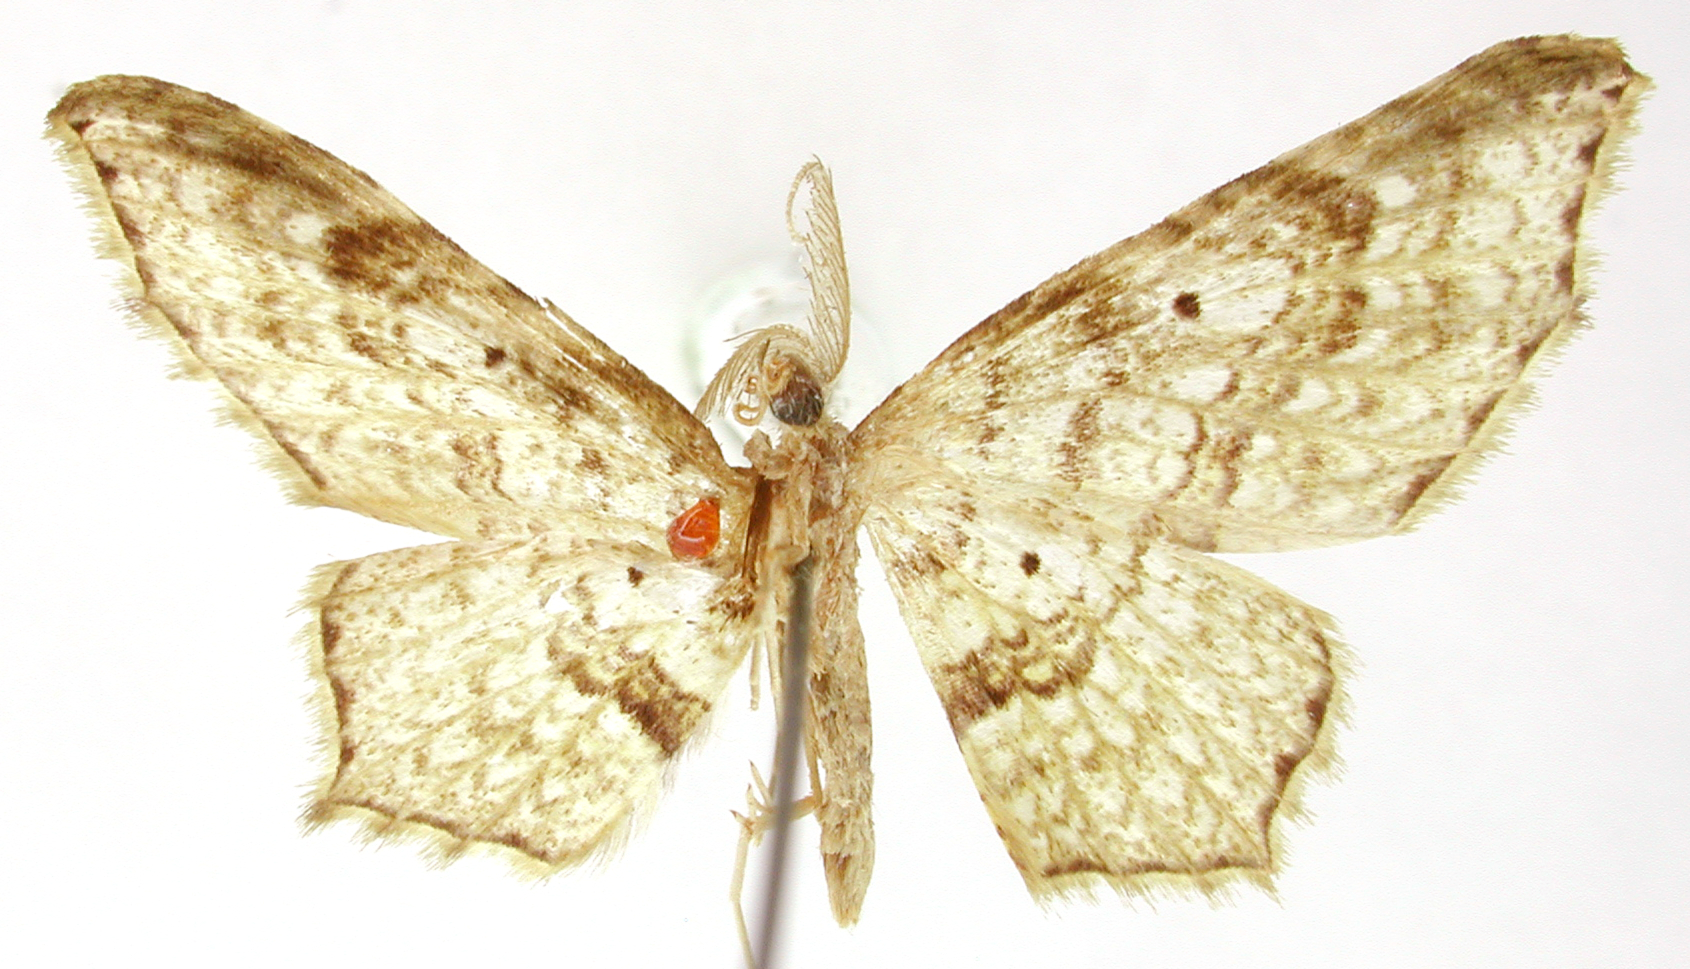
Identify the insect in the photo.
Cambogia albosignata
